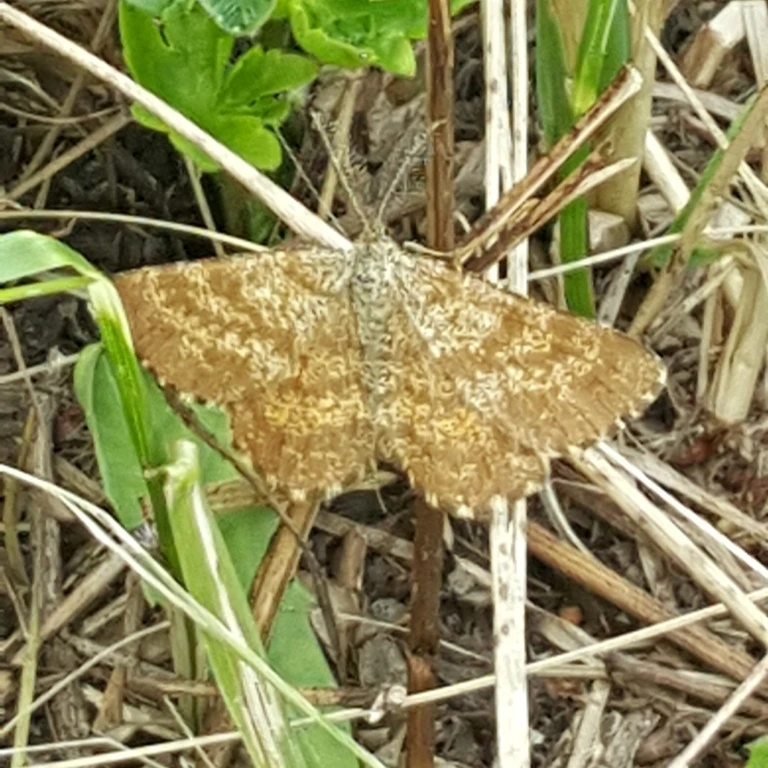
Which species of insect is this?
Ematurga atomaria
